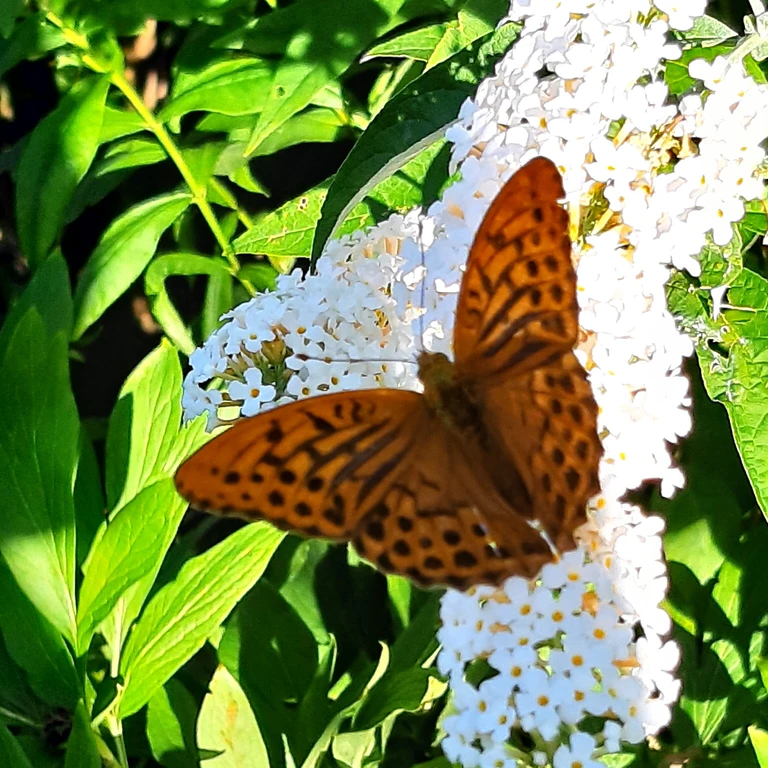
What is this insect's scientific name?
Argynnis paphia
